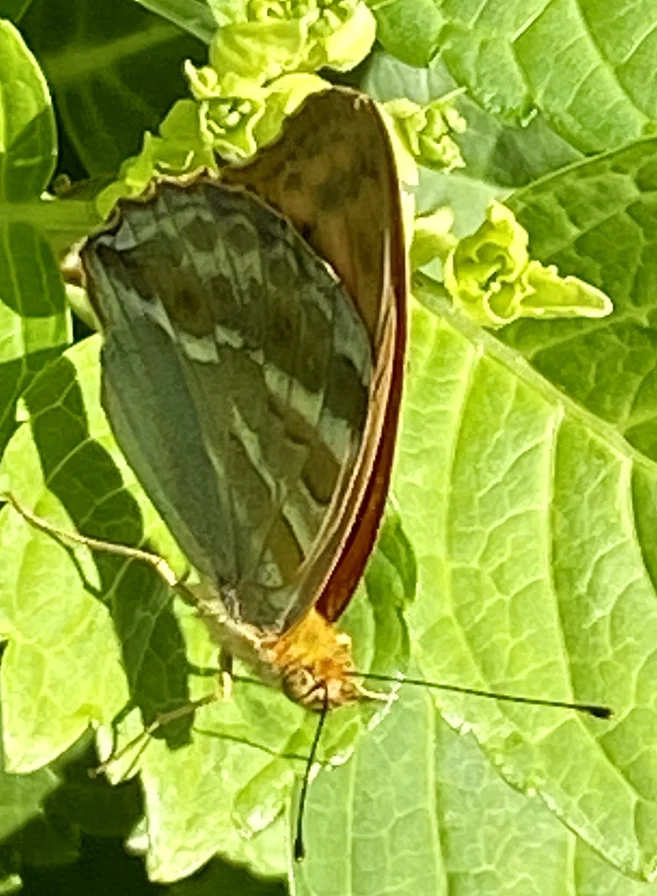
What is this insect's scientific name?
Argynnis paphia
